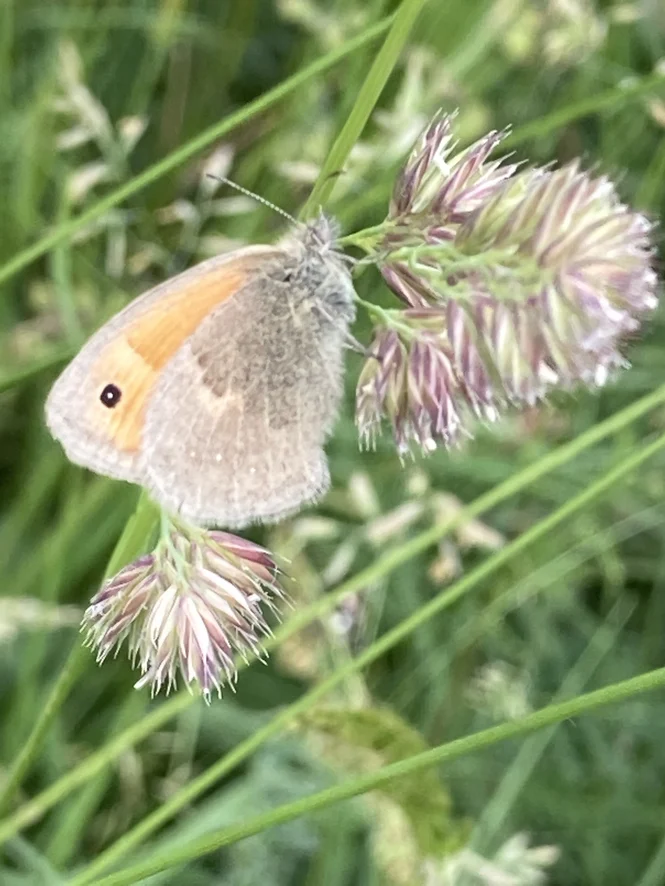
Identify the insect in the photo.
Coenonympha pamphilus
